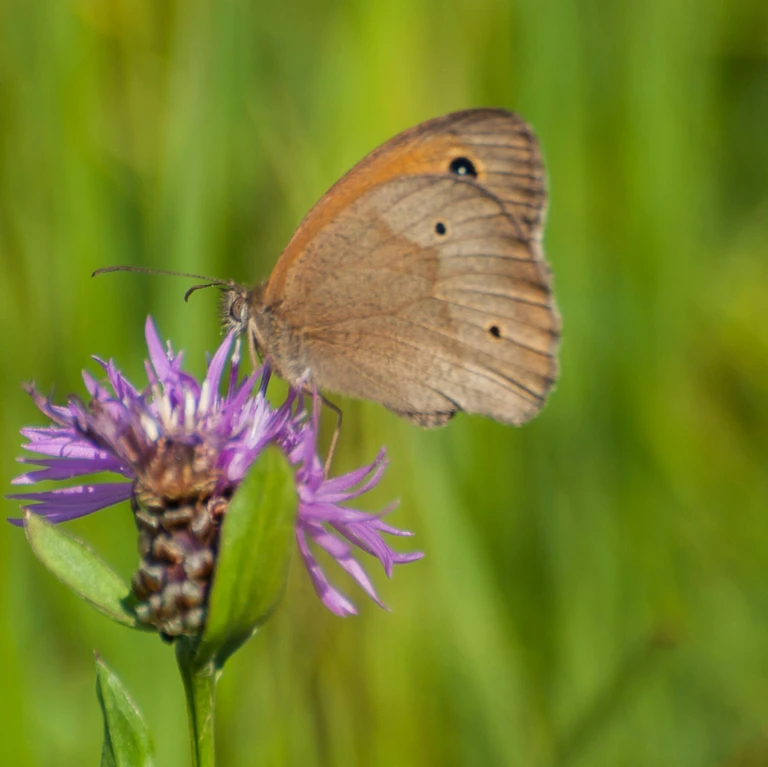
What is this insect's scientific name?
Maniola jurtina
